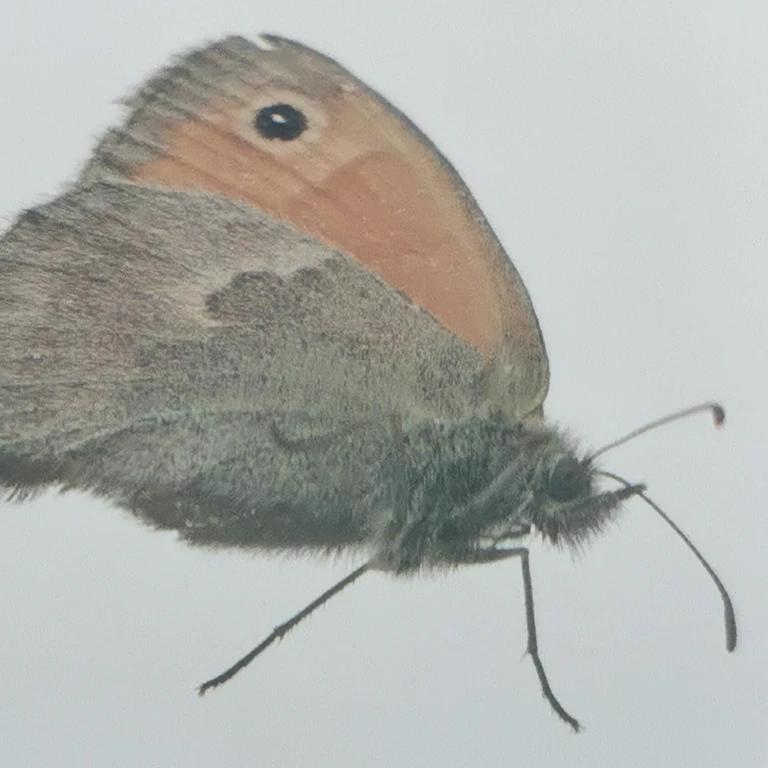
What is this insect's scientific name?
Coenonympha pamphilus
